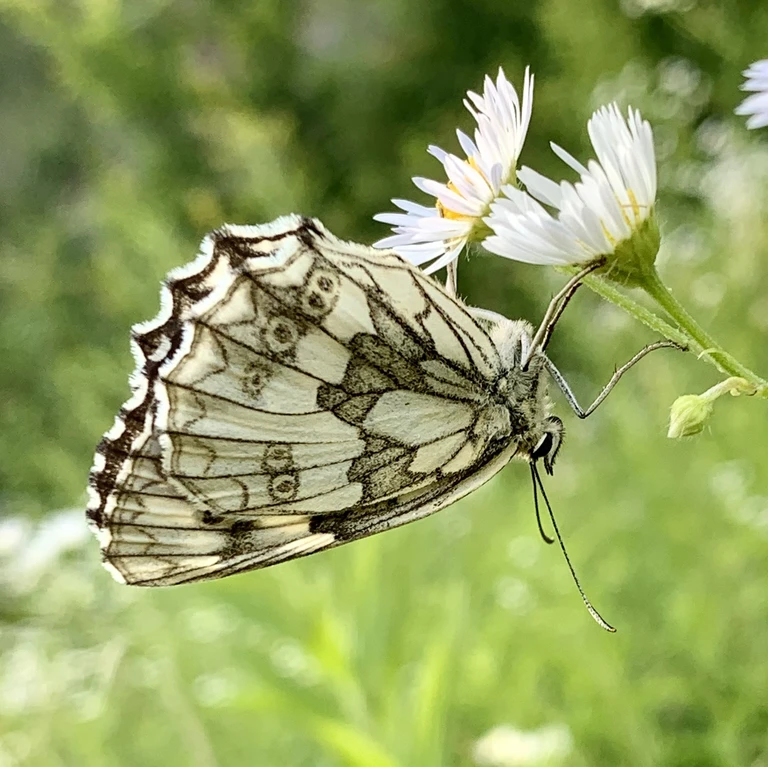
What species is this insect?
Melanargia galathea
